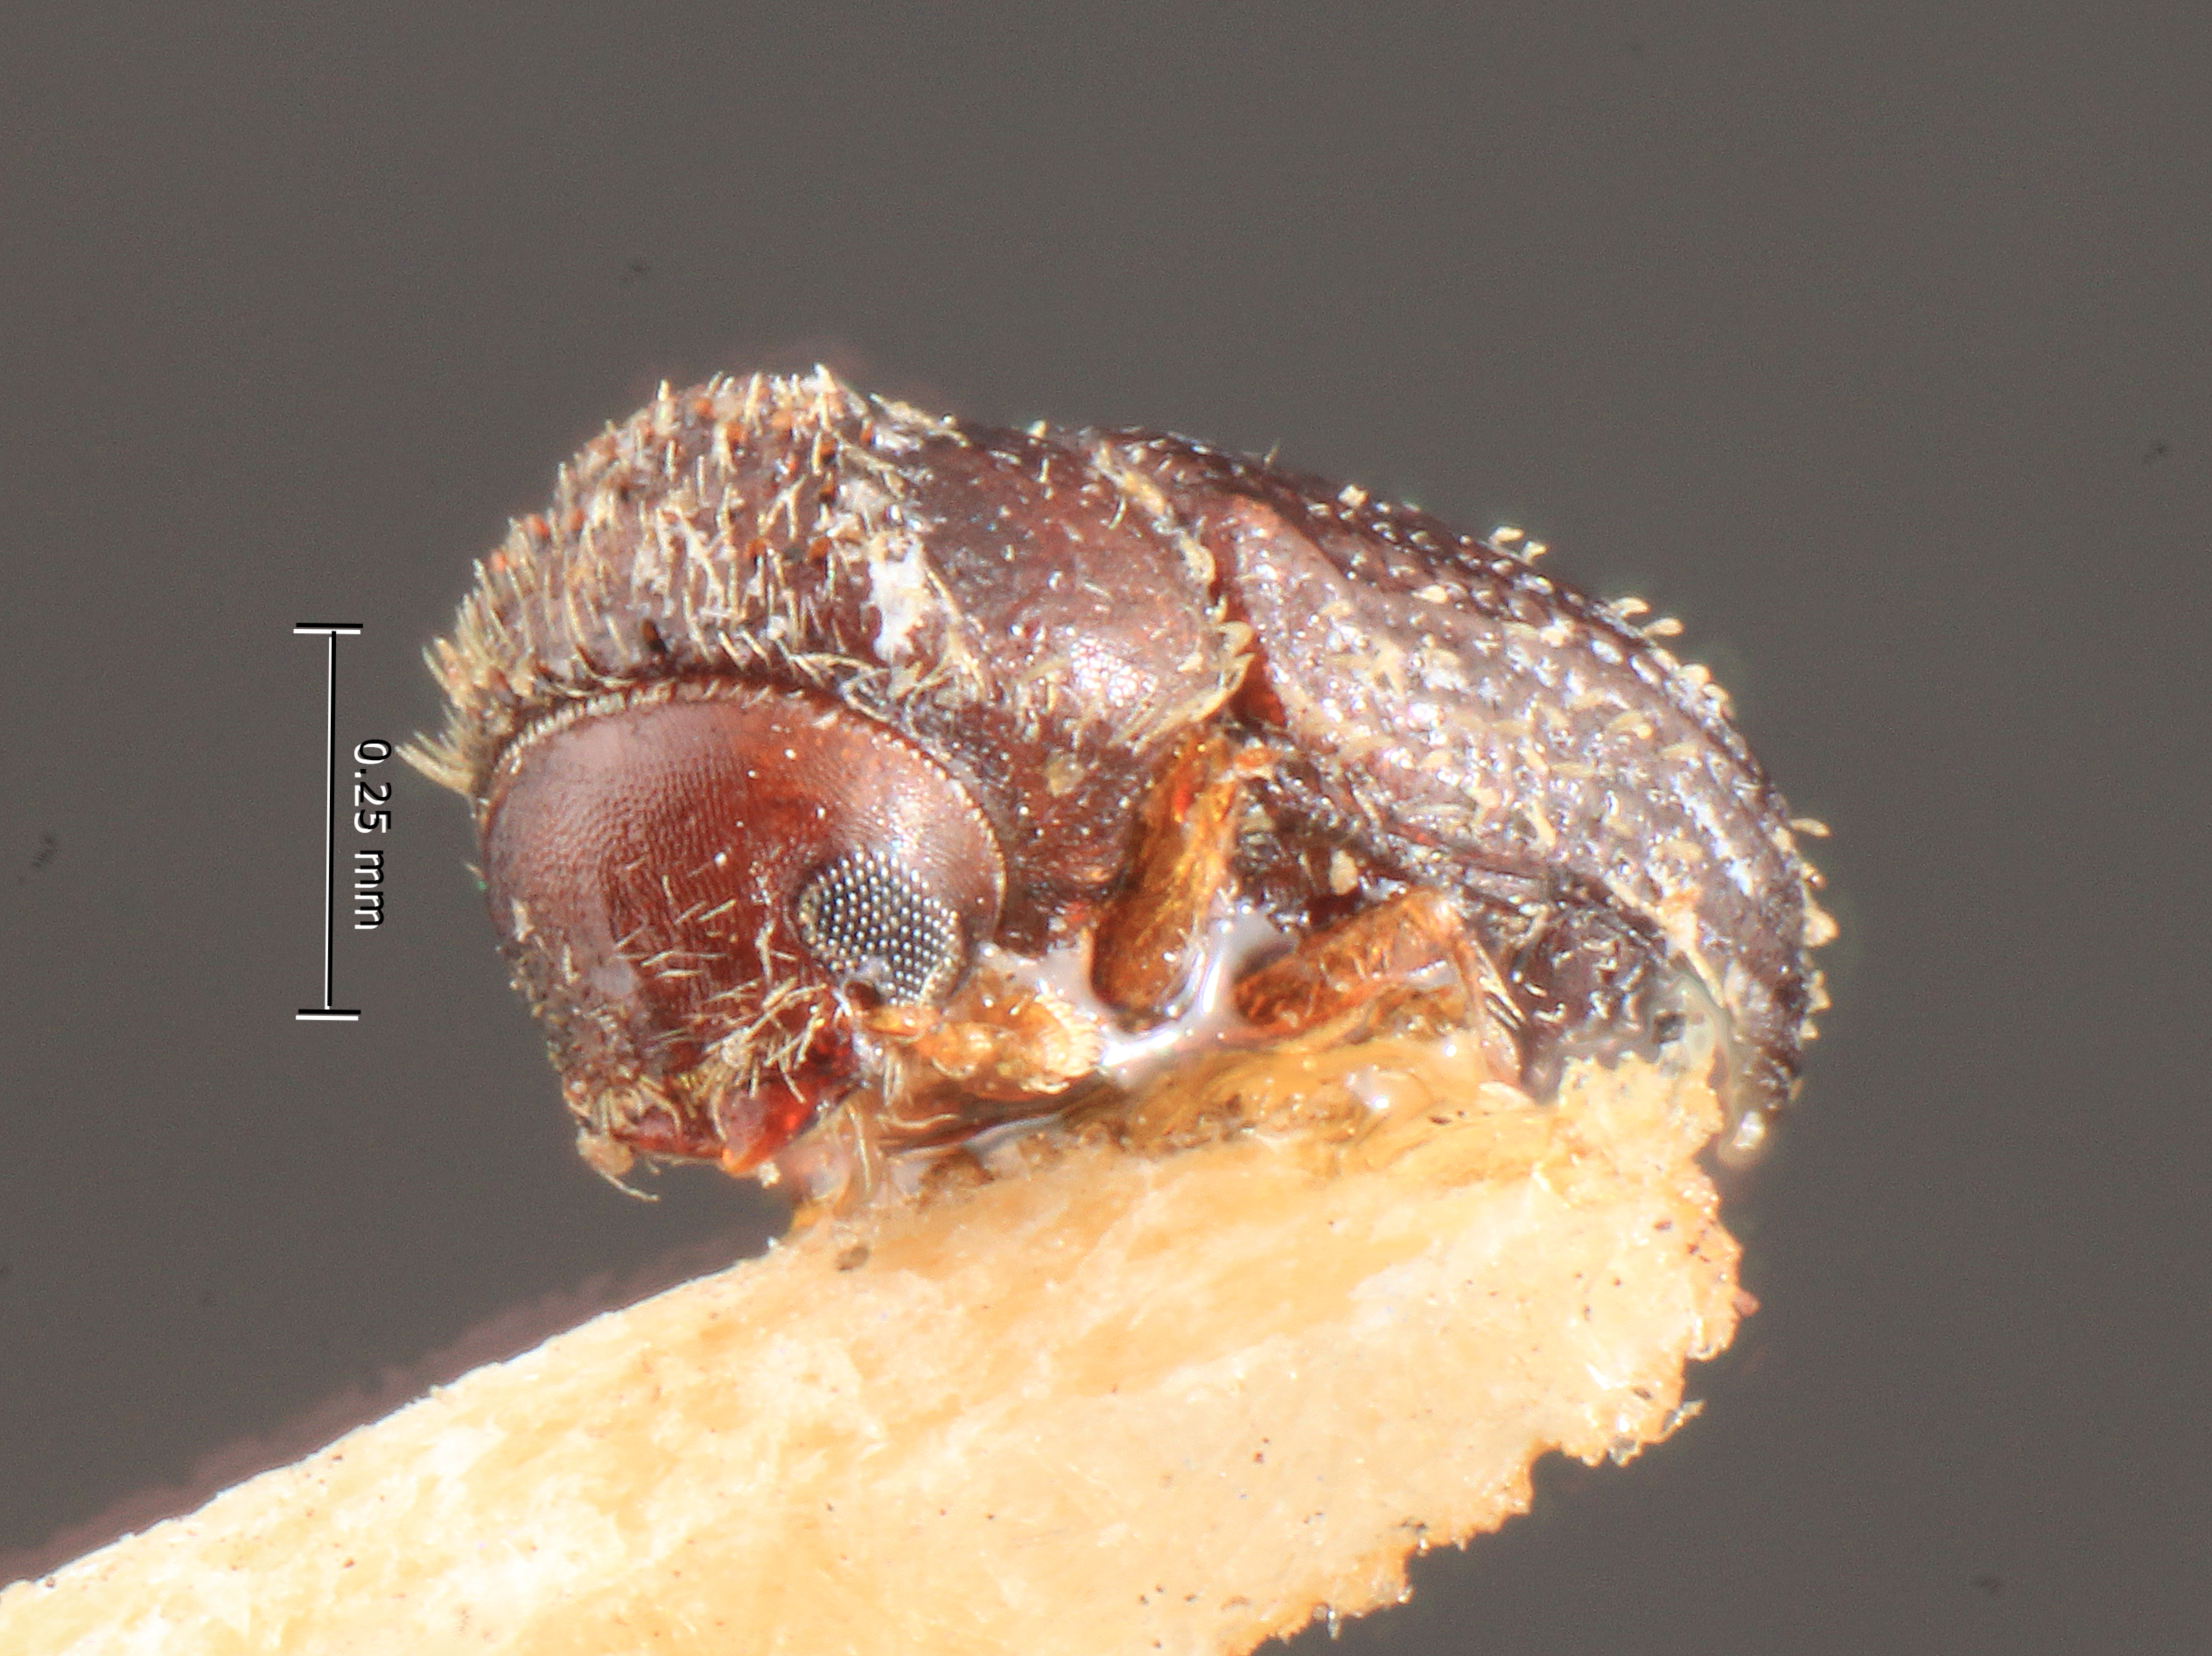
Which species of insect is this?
Stephanoderes floridensis
